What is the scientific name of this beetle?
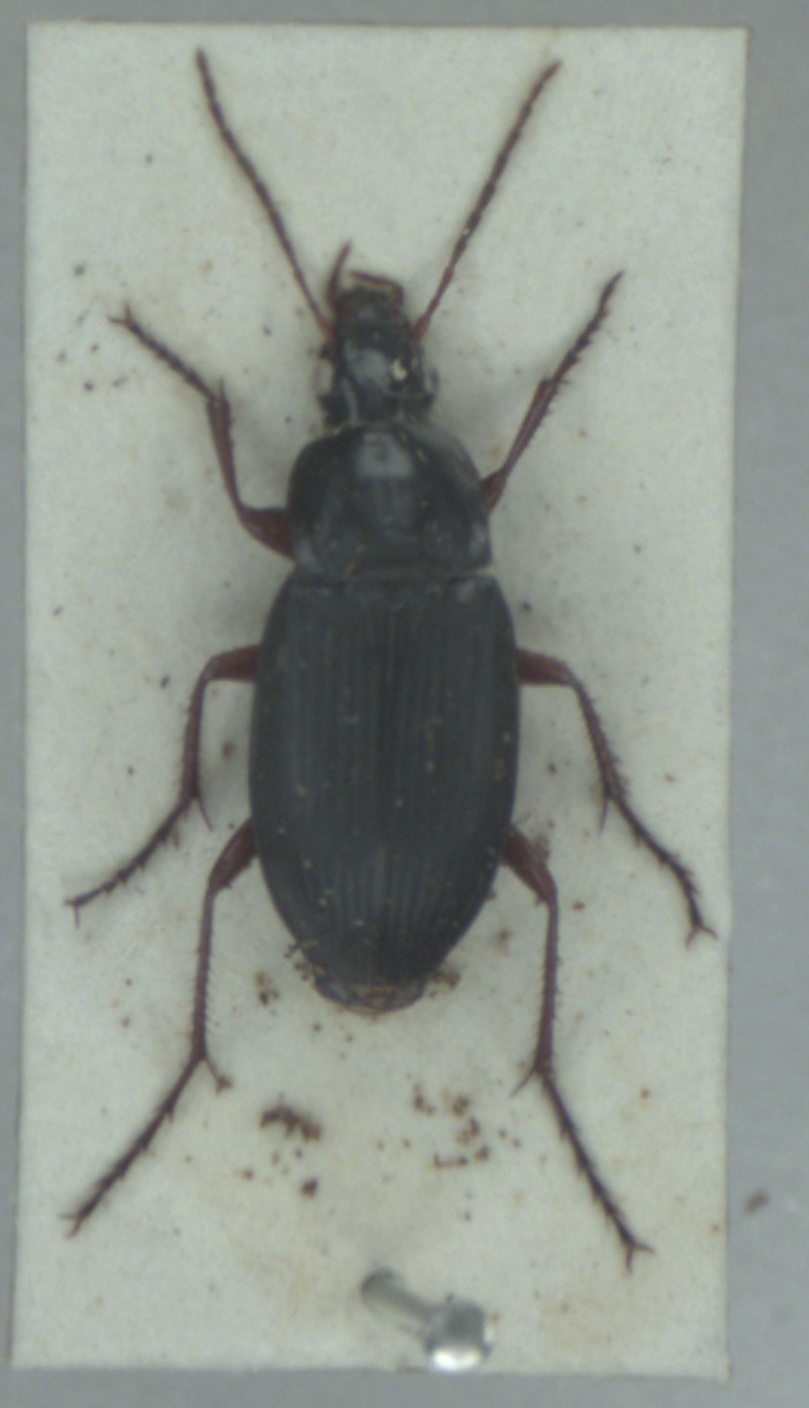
Calathus fuscipes
